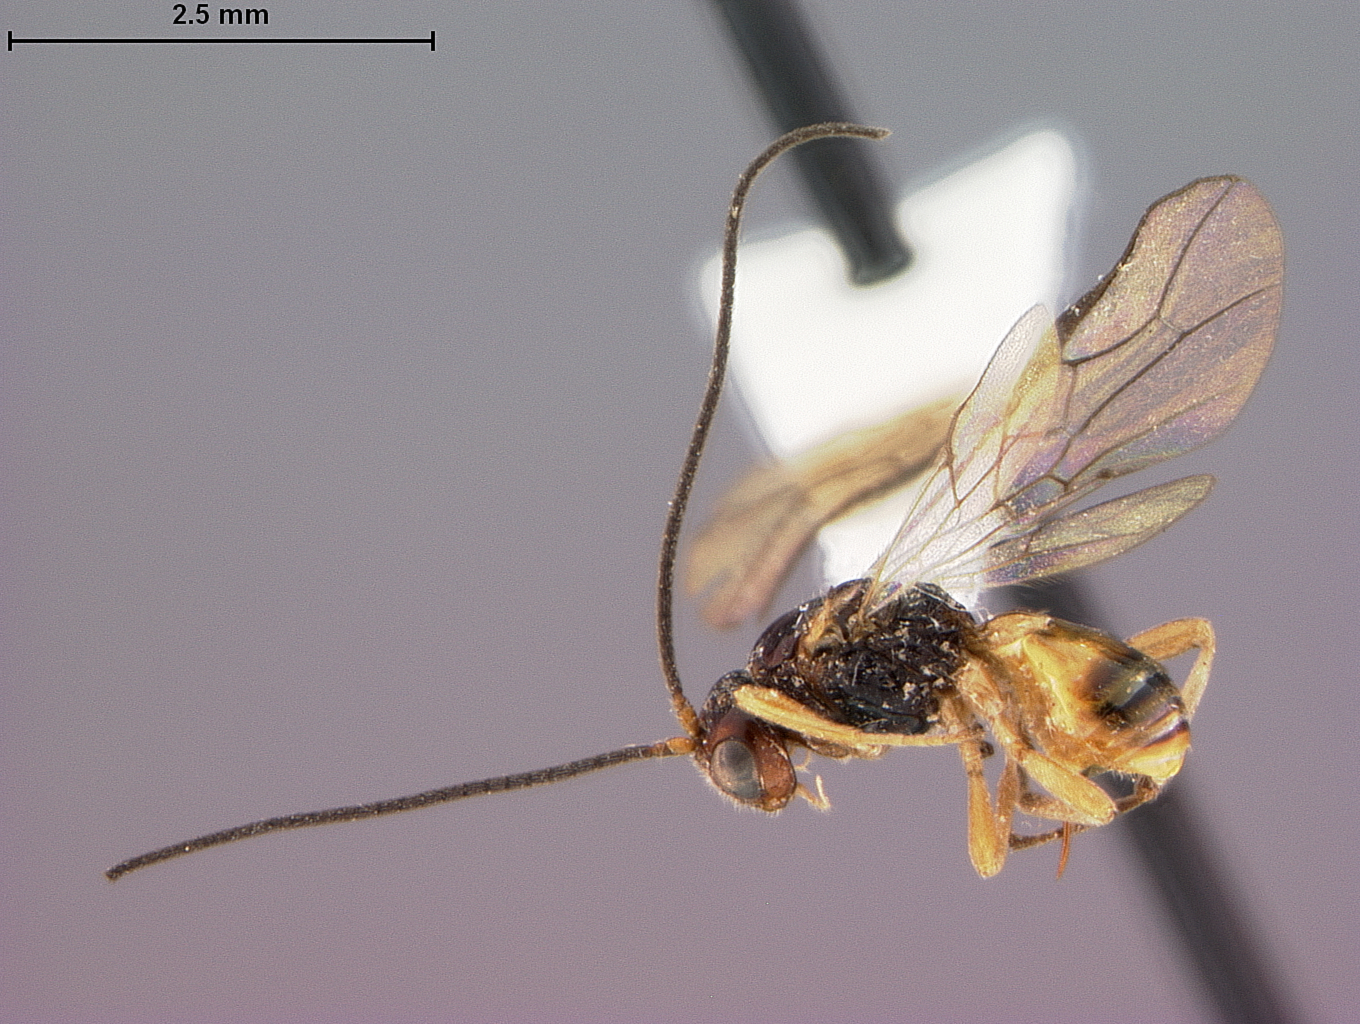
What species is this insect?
Opius elsalvadorensis
